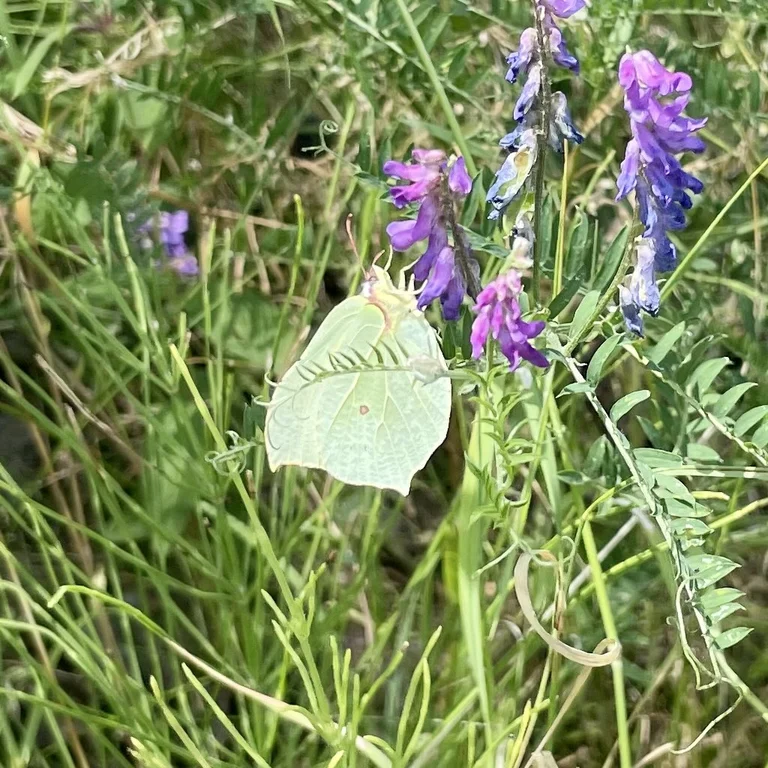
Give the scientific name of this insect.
Gonepteryx rhamni
